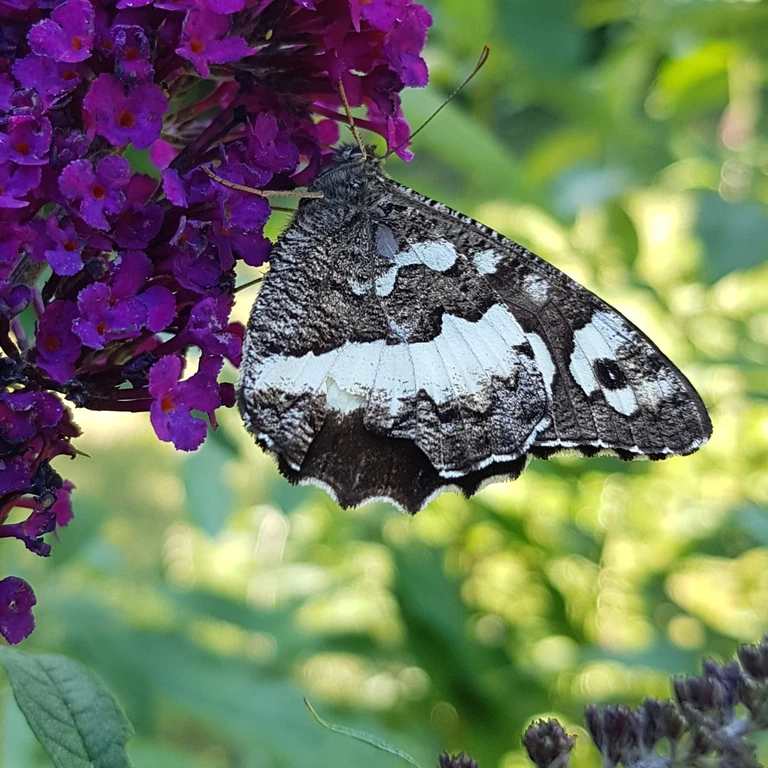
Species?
Brintesia circe
